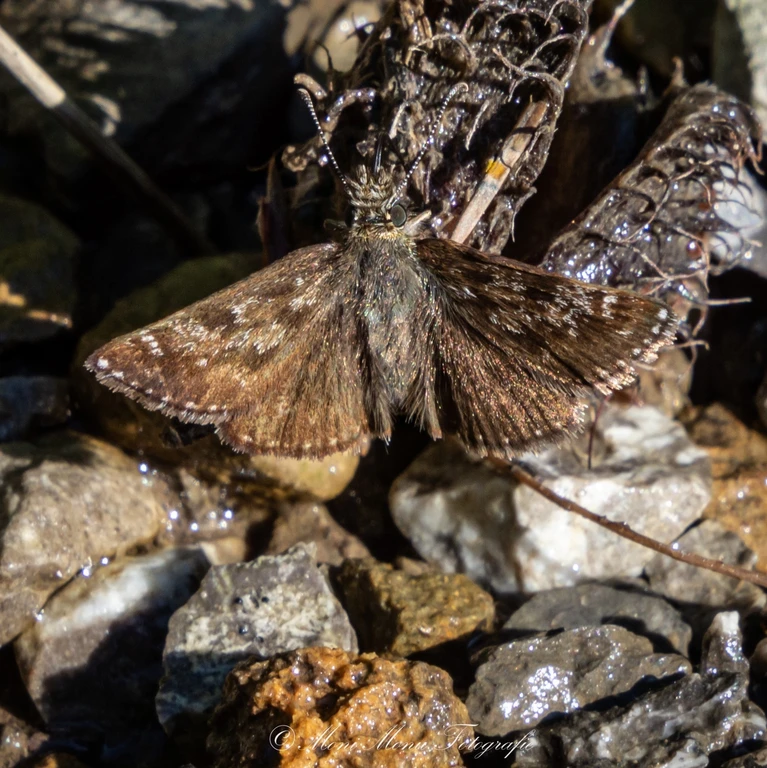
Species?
Erynnis tages
